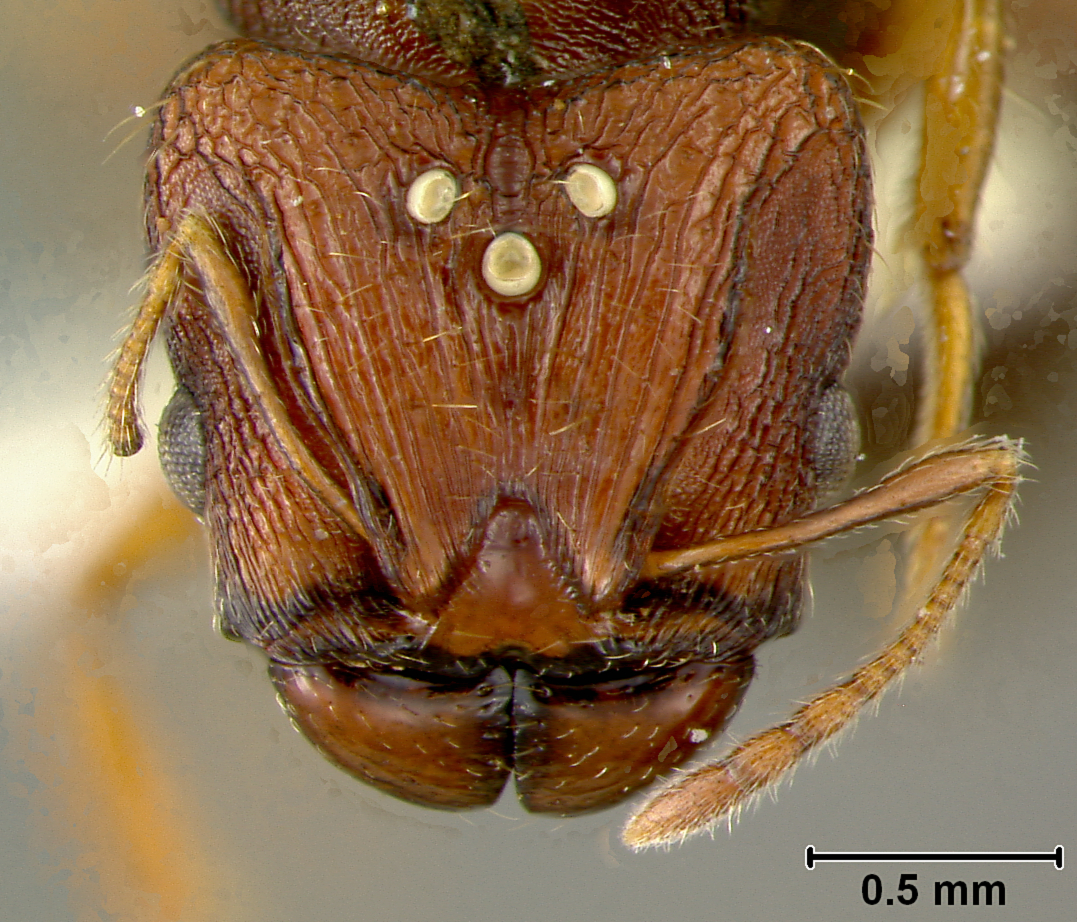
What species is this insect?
Pheidole caldwelli
